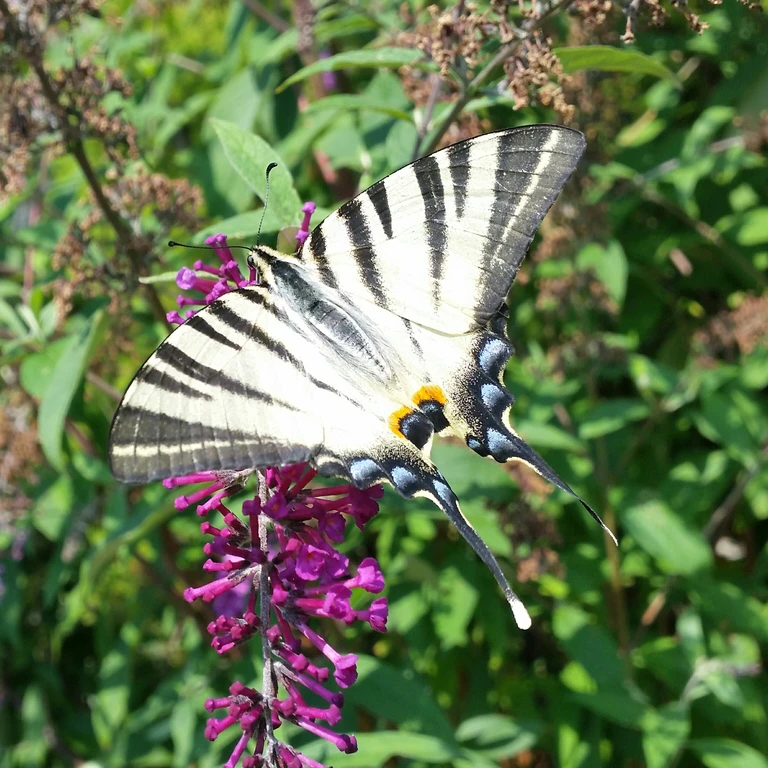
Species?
Iphiclides podalirius
